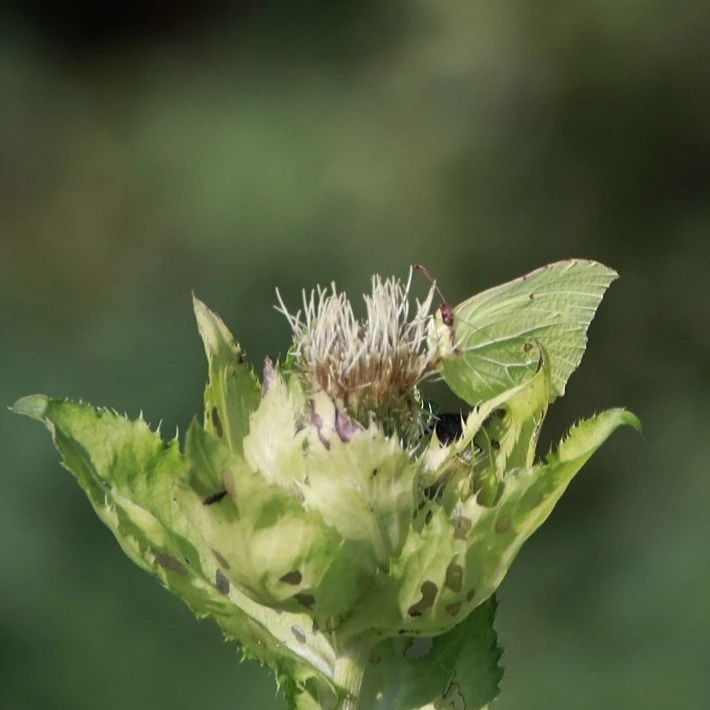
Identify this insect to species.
Gonepteryx rhamni
